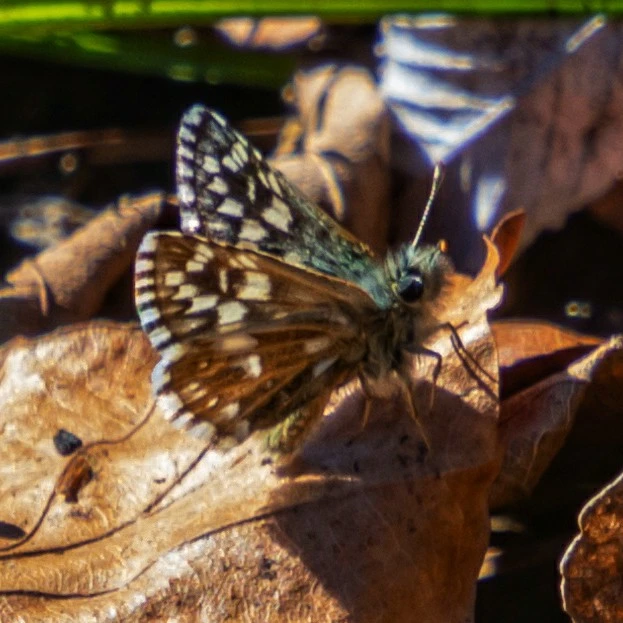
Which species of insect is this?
Pyrgus malvae
